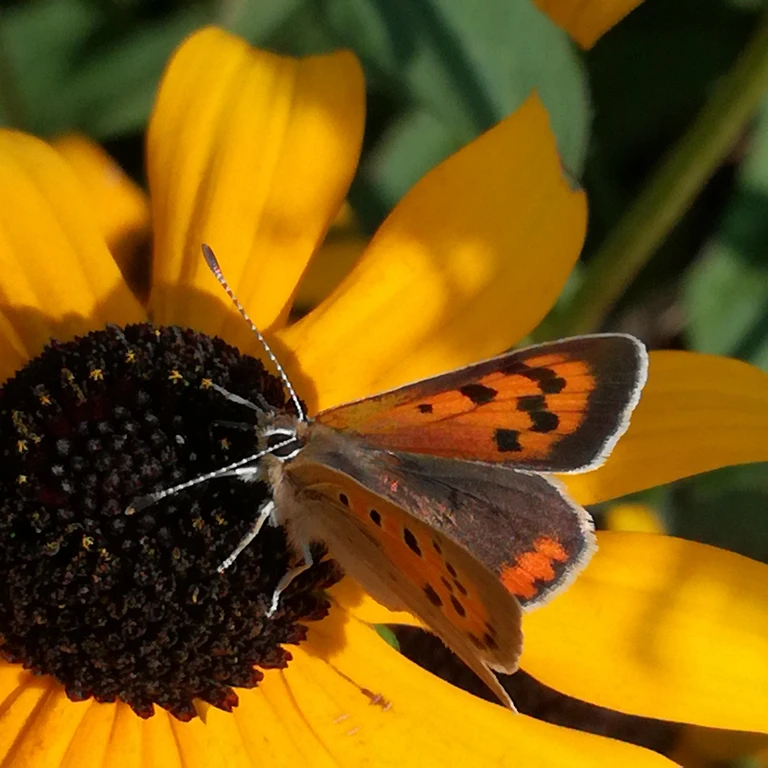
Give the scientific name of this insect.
Lycaena phlaeas
